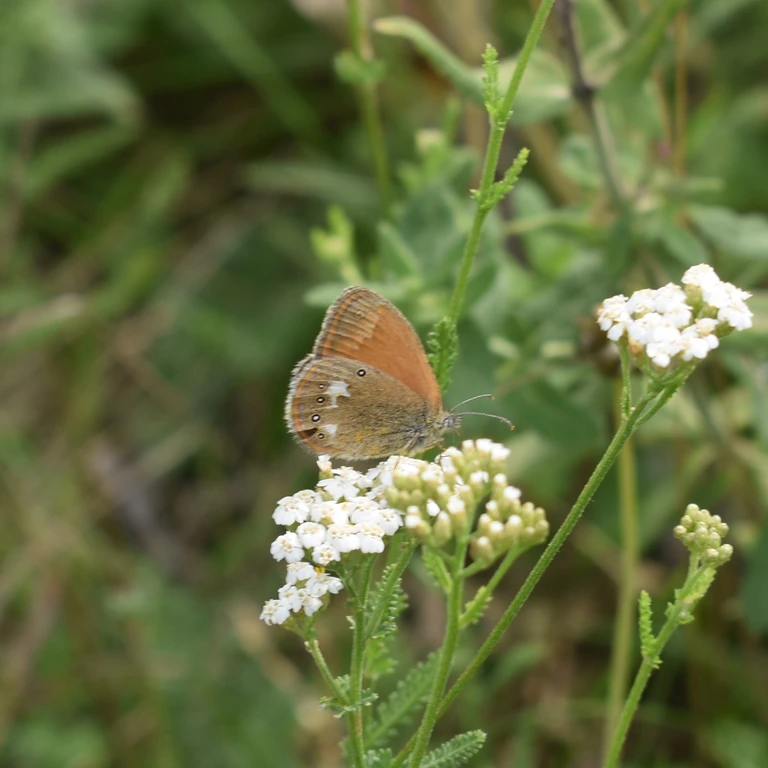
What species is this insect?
Coenonympha glycerion (also Coenonympha iphis)
